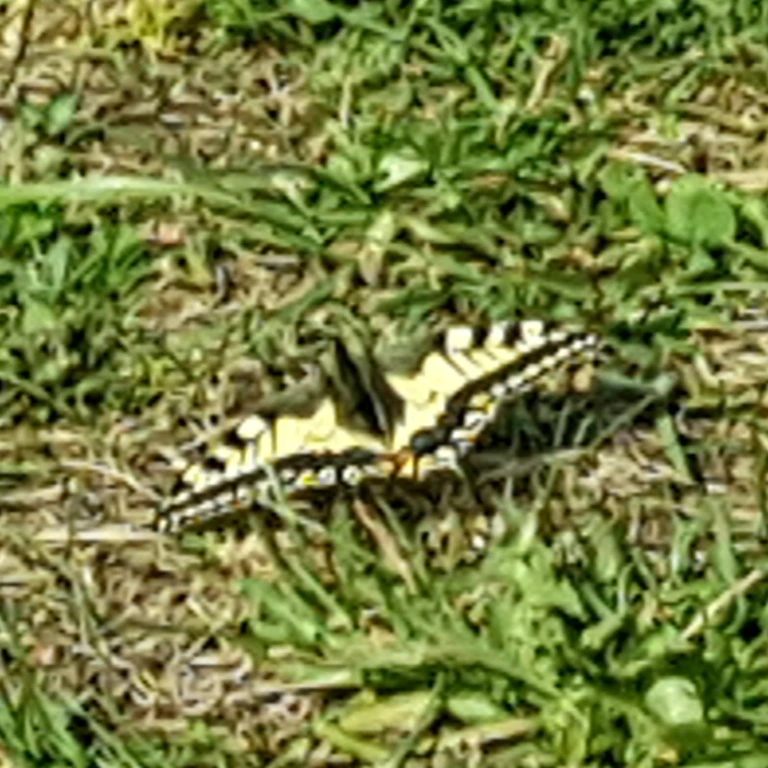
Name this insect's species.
Papilio machaon
